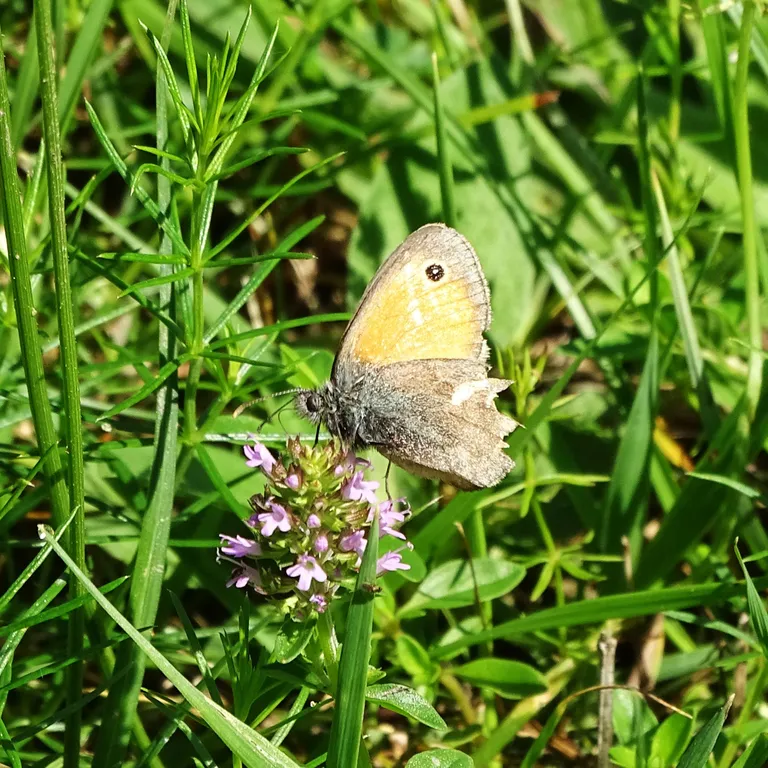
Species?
Coenonympha pamphilus
